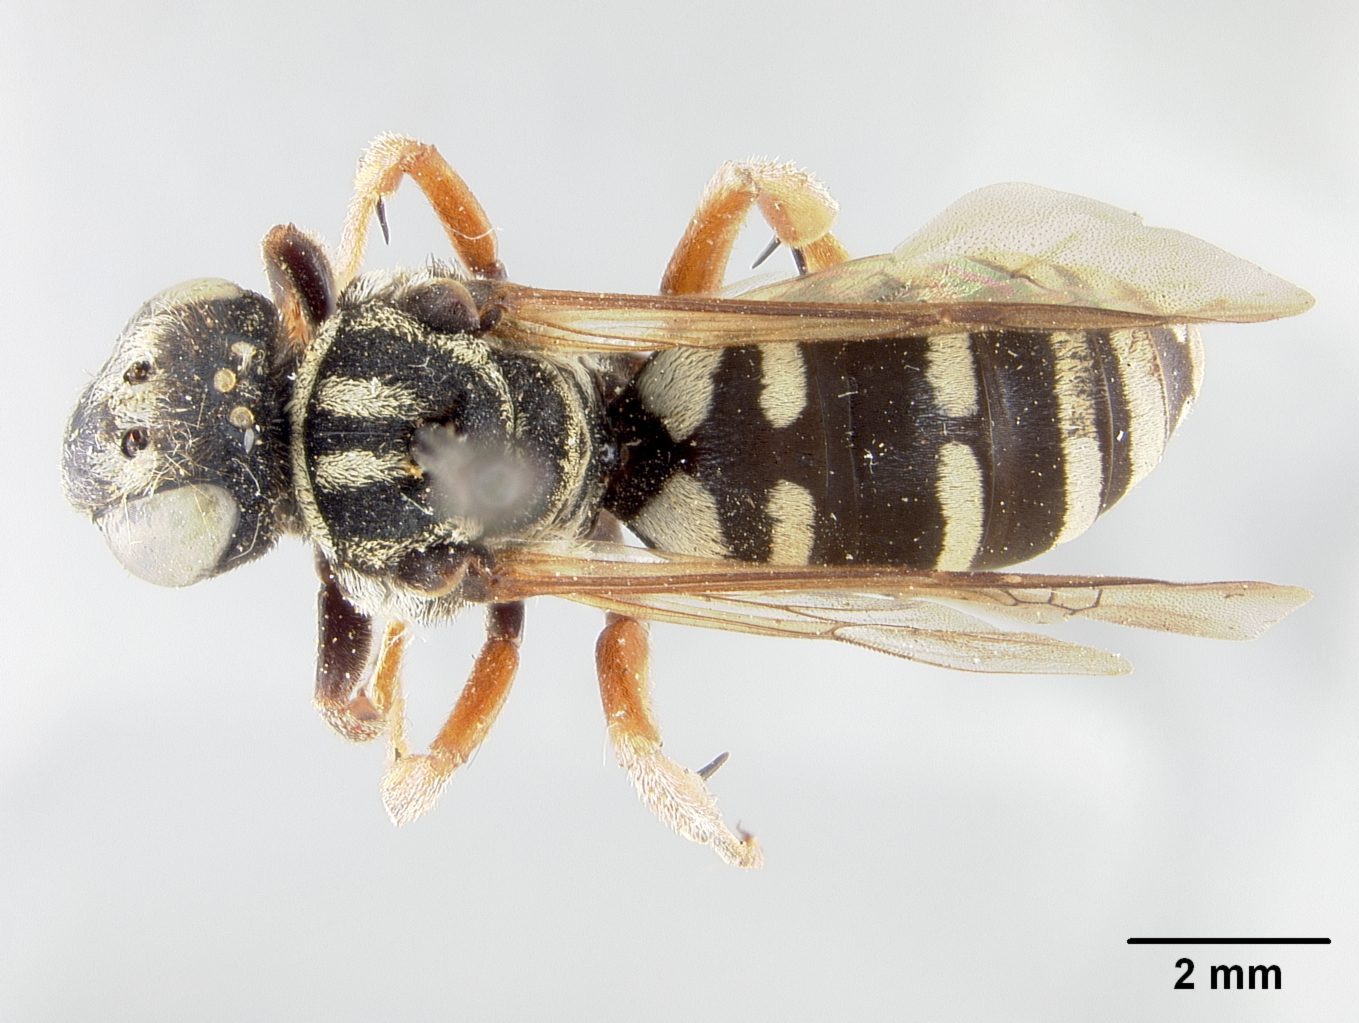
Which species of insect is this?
Triepeolus medusa
